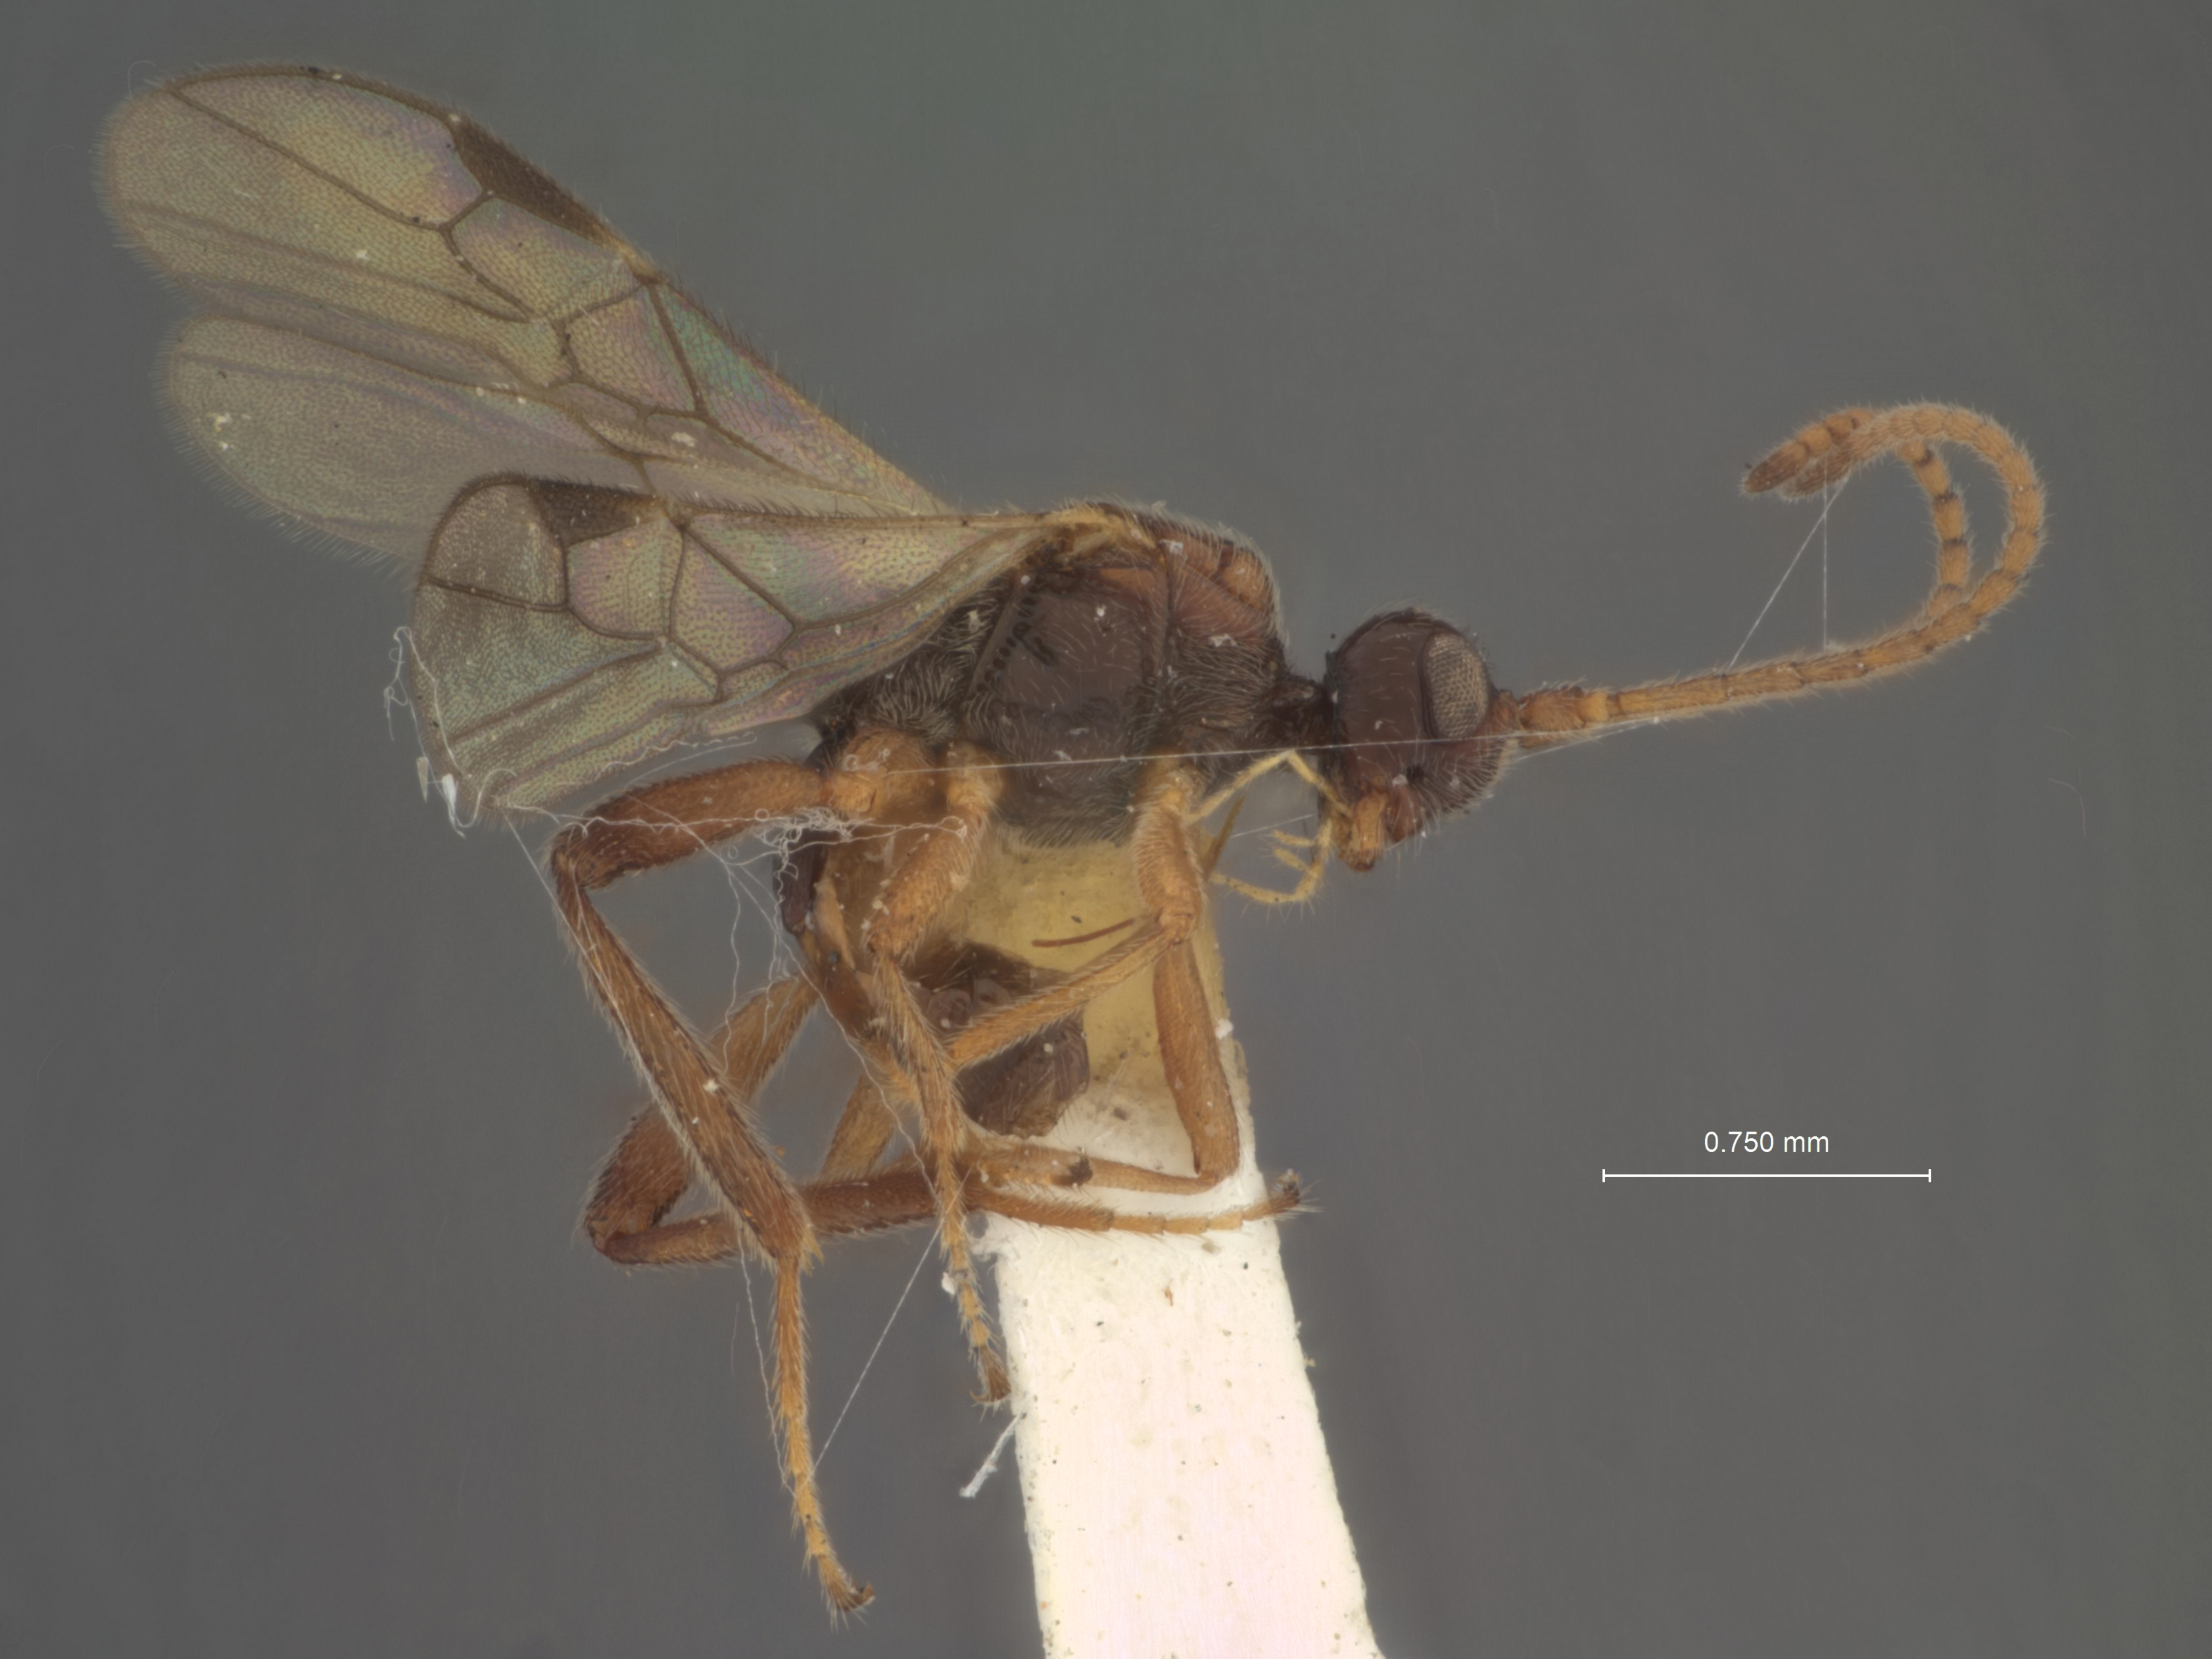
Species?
Histerobolus mallochi
